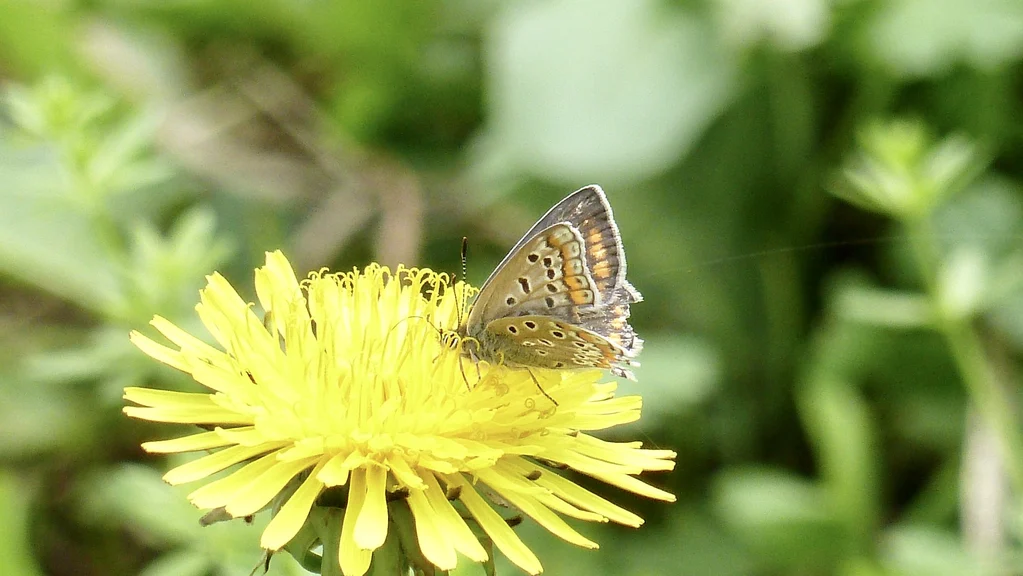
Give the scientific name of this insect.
Polyommatus icarus
